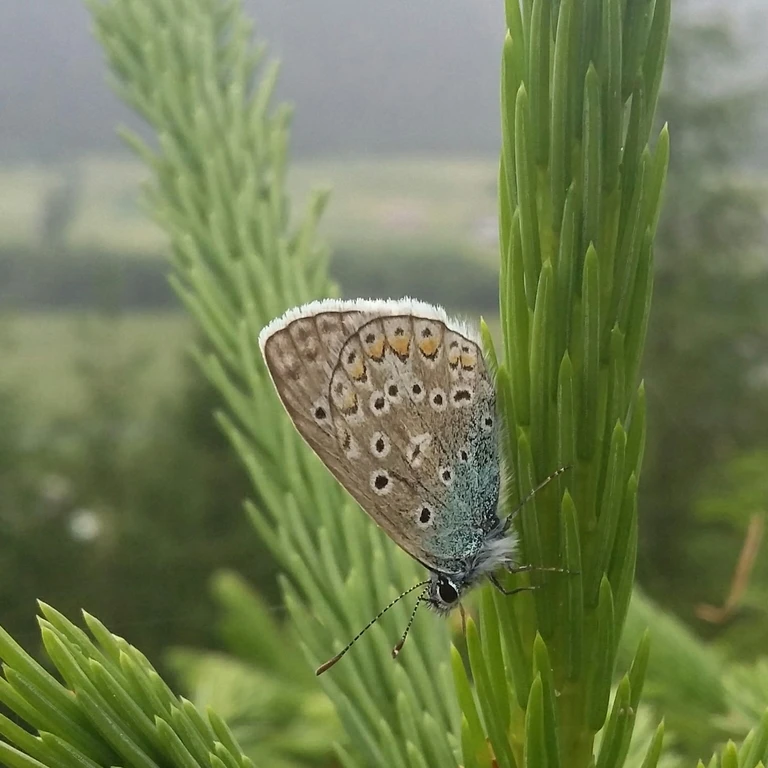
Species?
Polyommatus icarus
